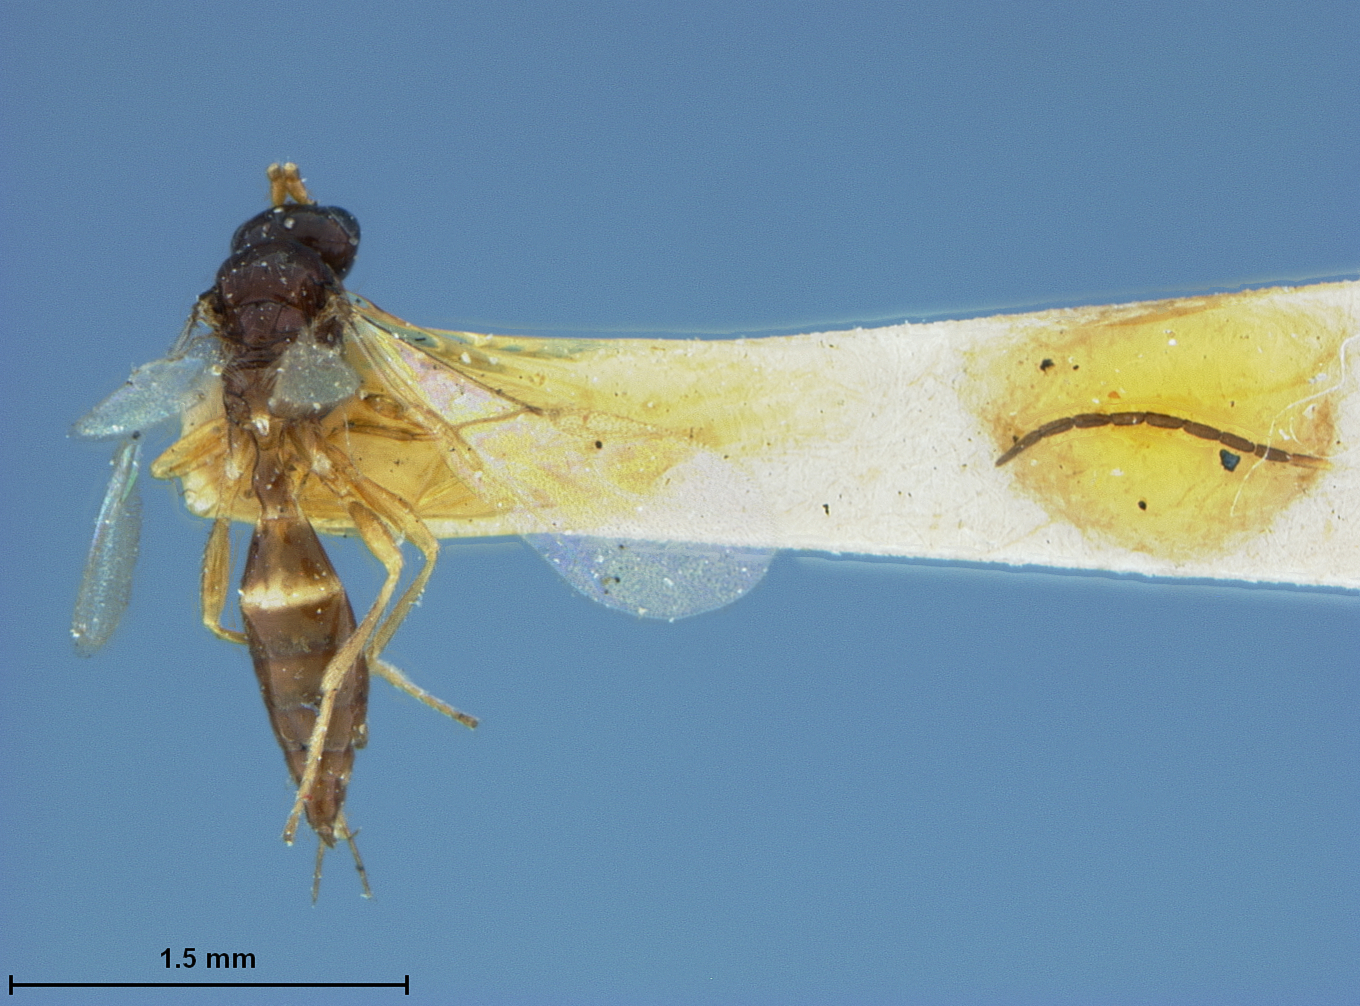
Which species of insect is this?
Trioxys rhagii
